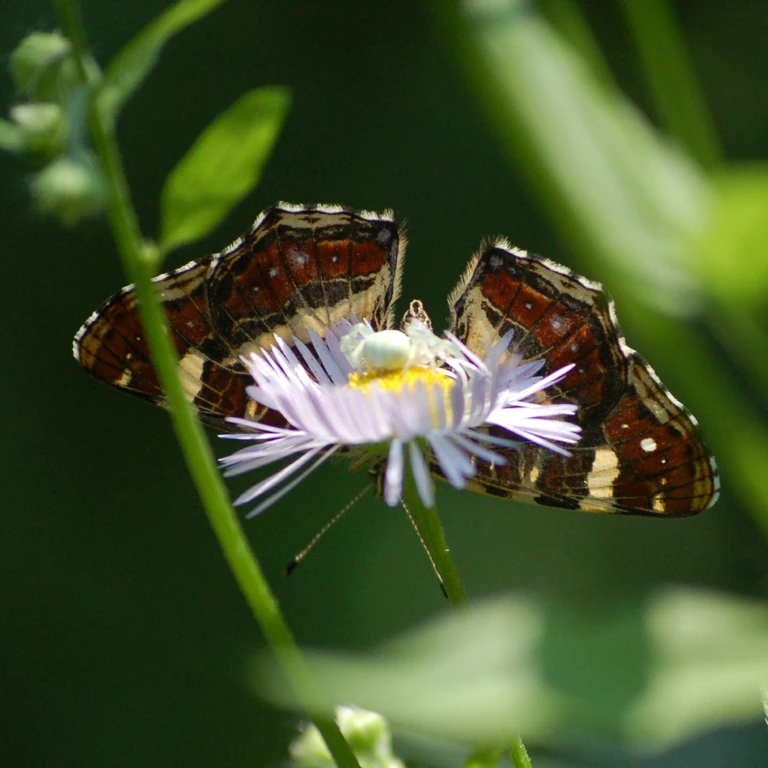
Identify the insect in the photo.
Araschnia levana
